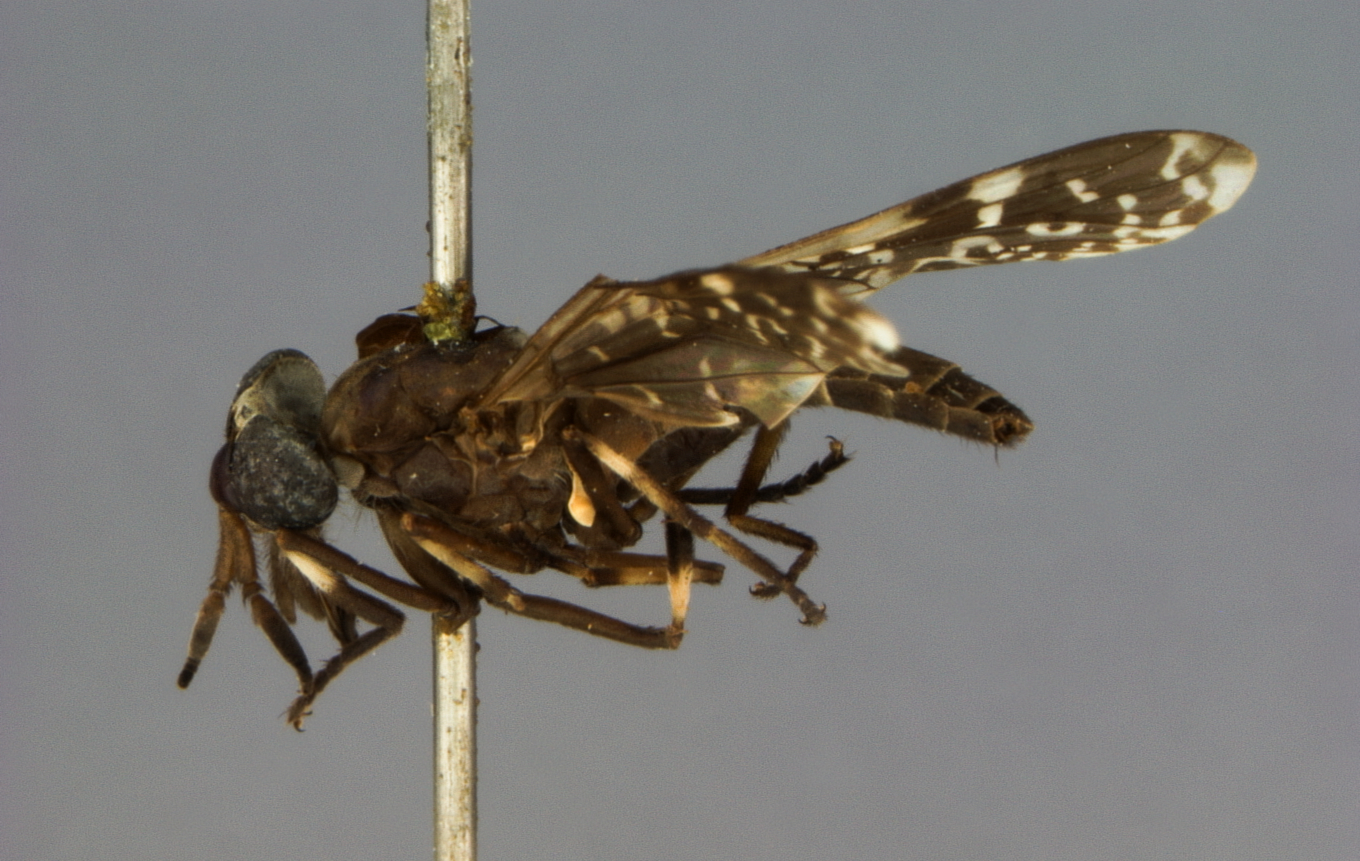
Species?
Chrysozona monticola (also Haematopota monticola)
